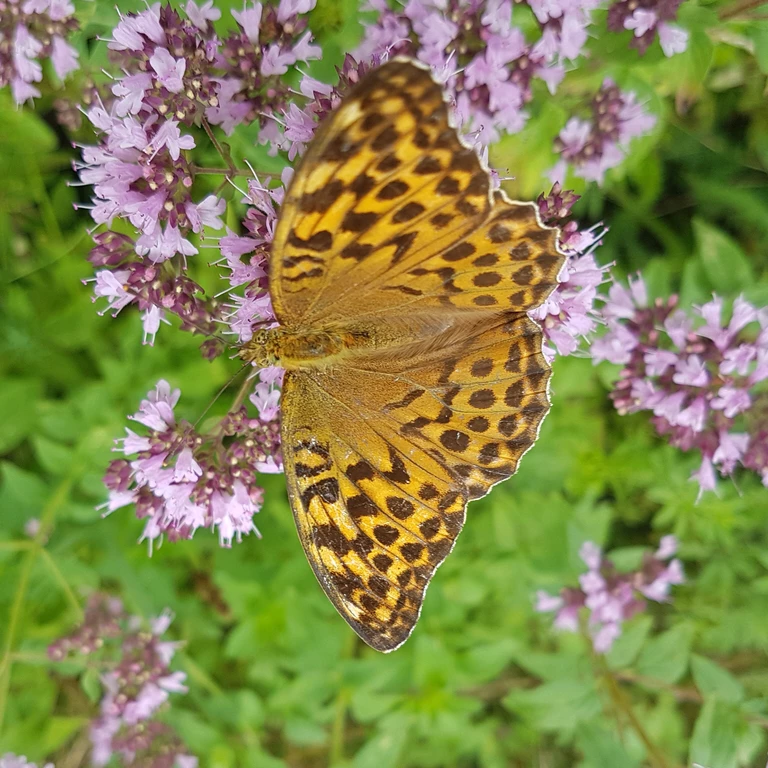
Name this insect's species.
Argynnis paphia
